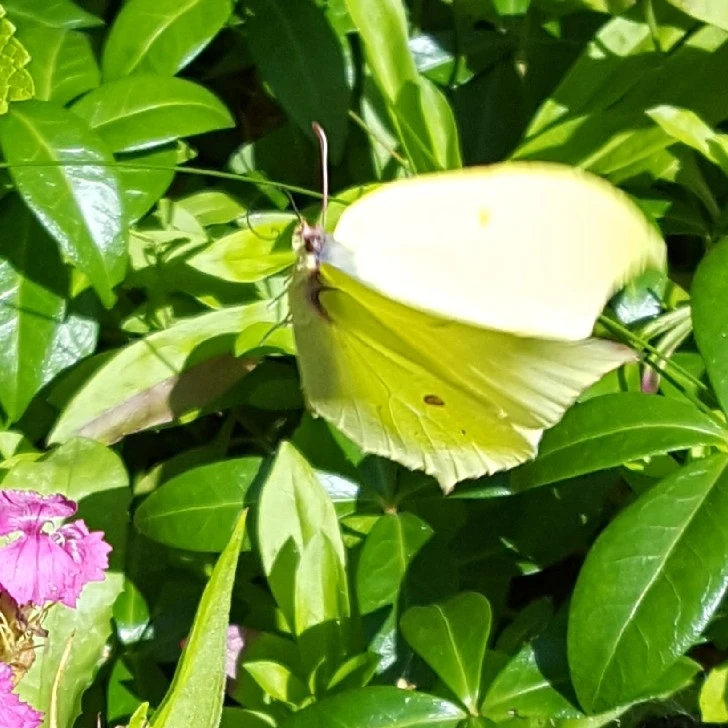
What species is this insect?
Gonepteryx rhamni
